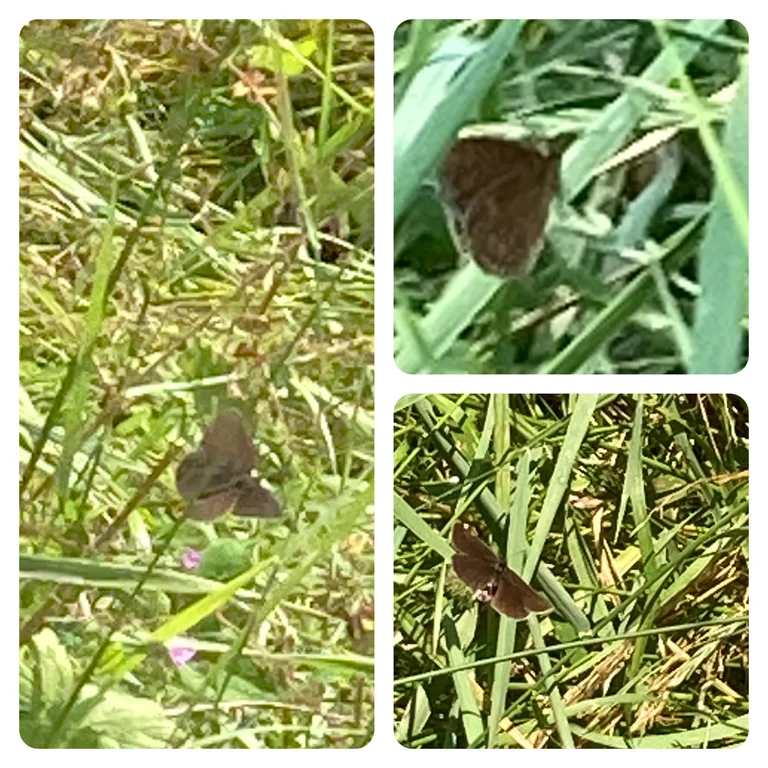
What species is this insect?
Aphantopus hyperantus
